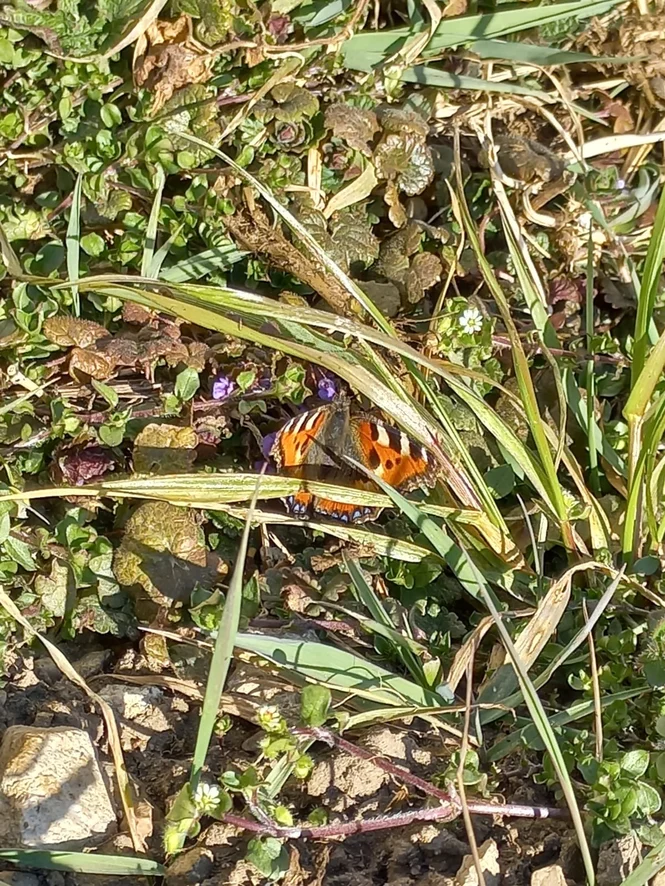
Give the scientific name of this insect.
Aglais urticae
